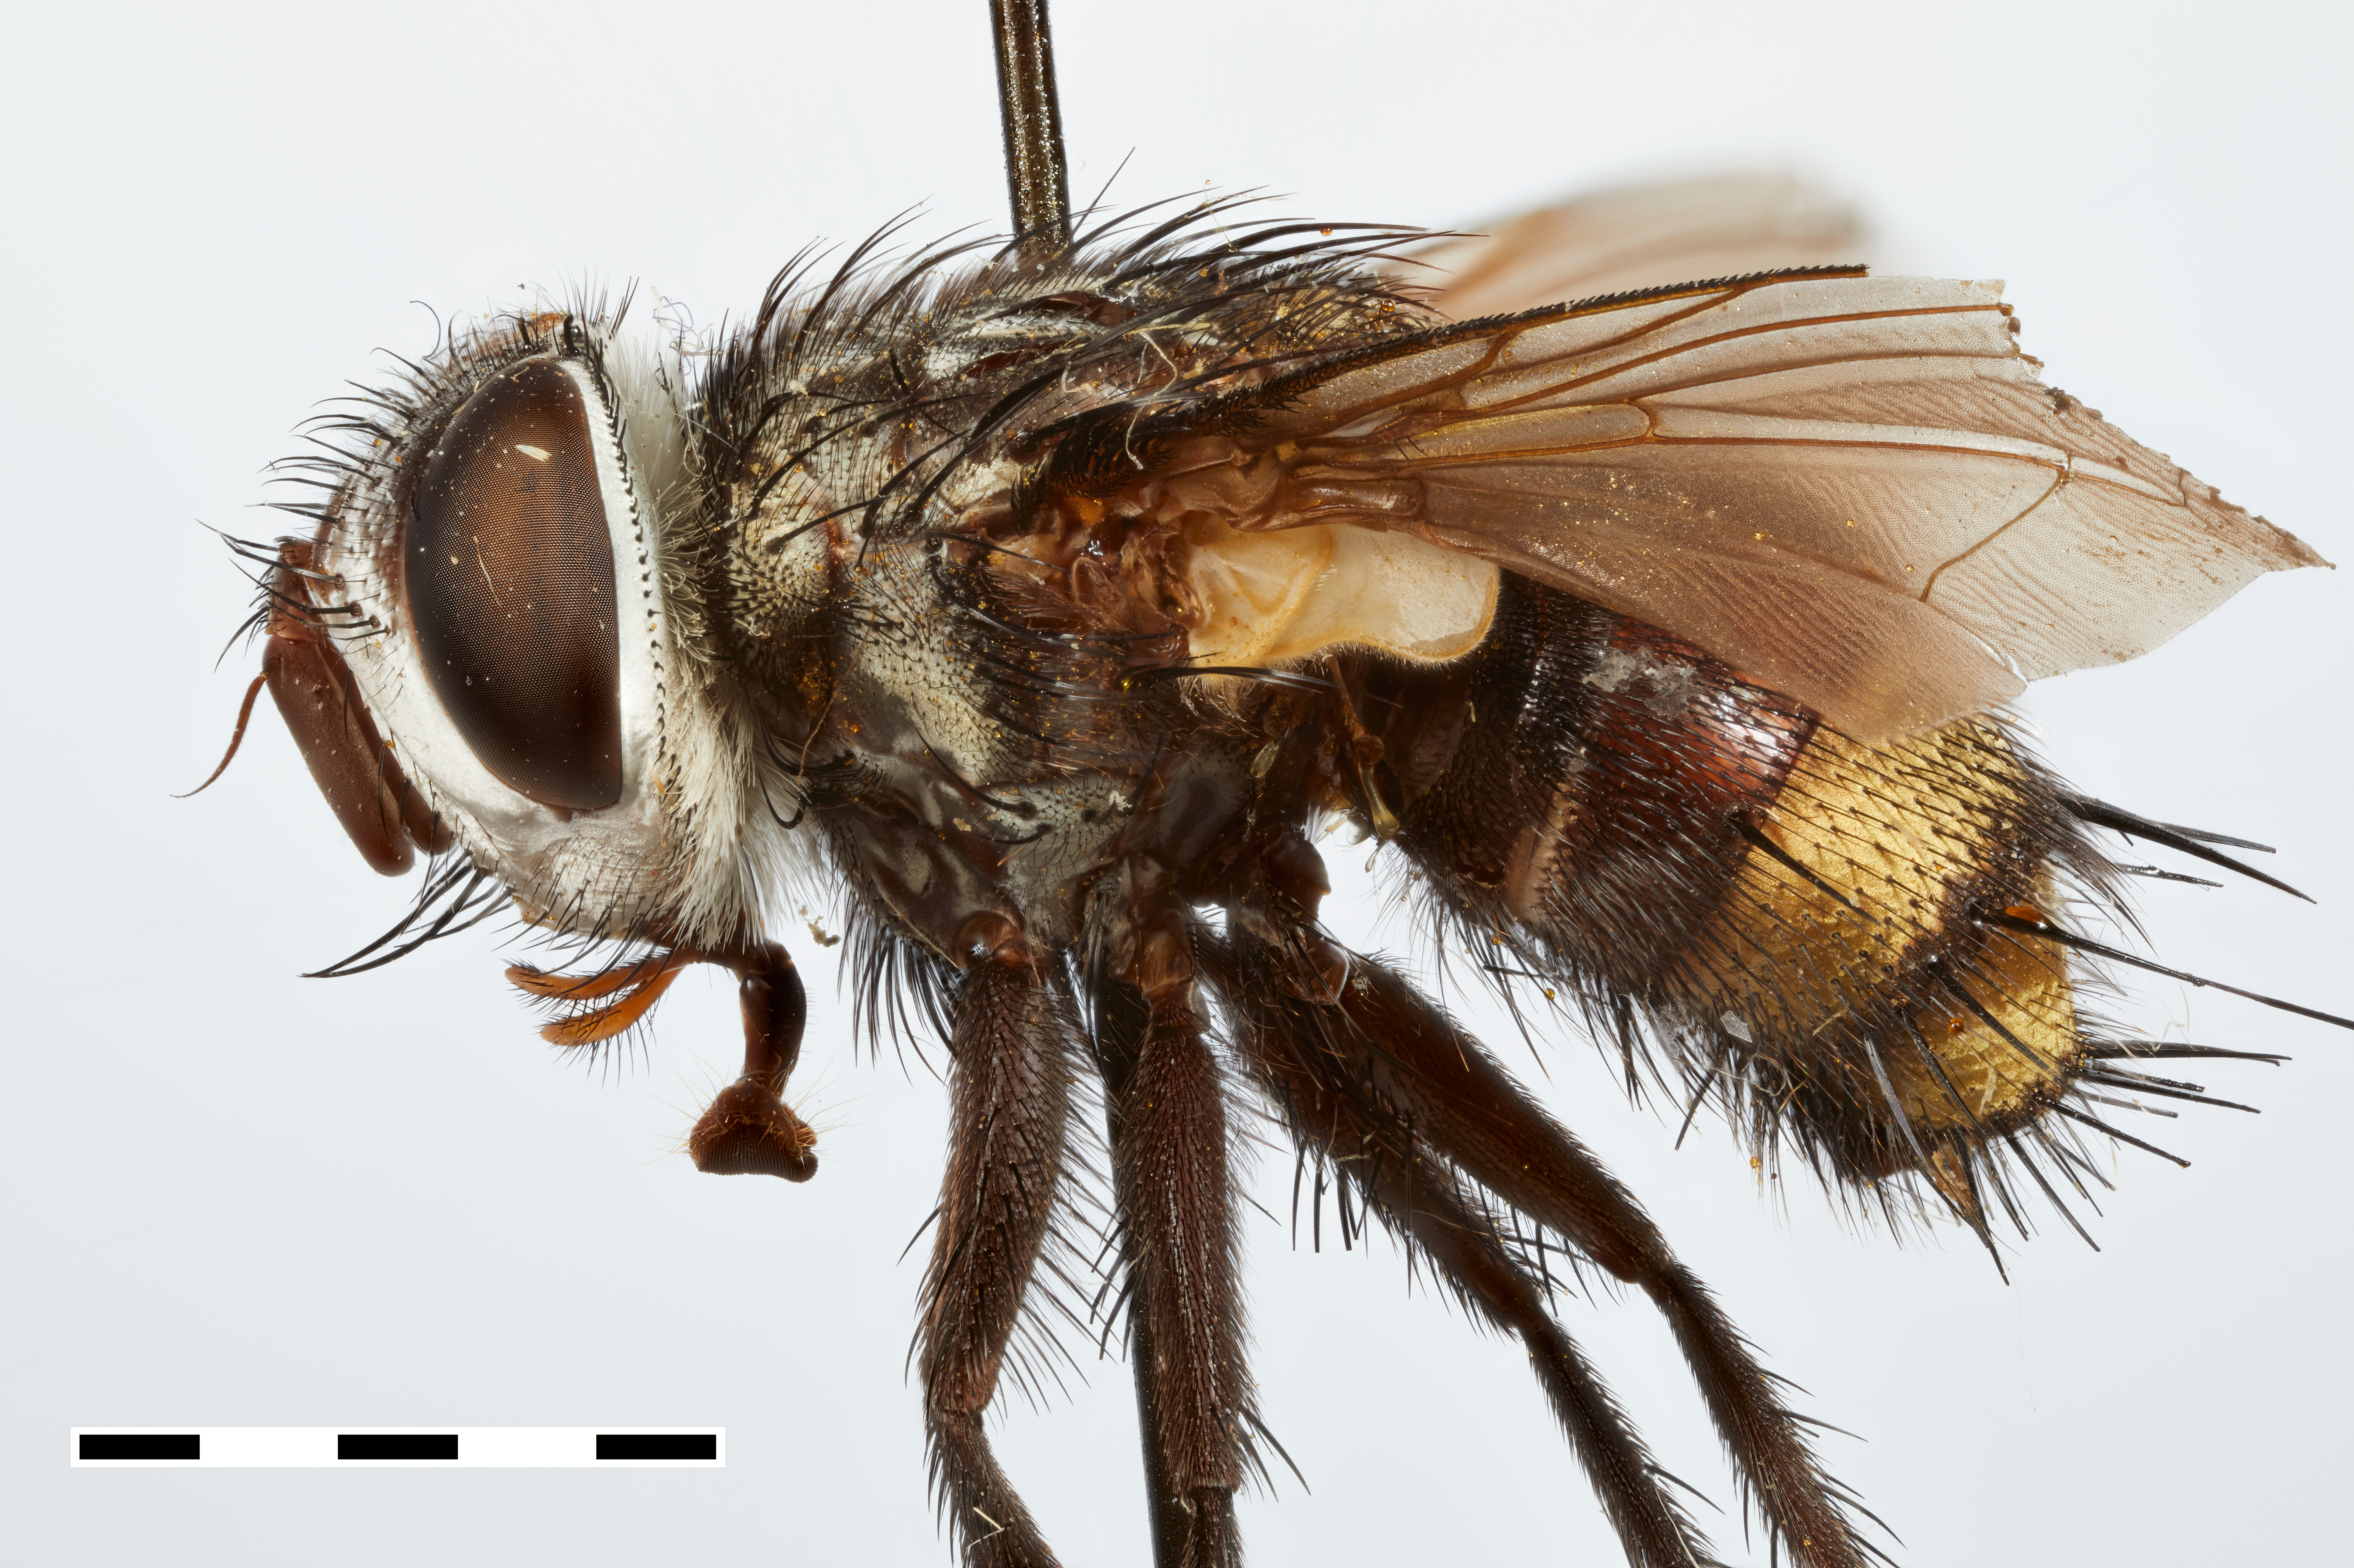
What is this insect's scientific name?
Belvosia argentifrons
